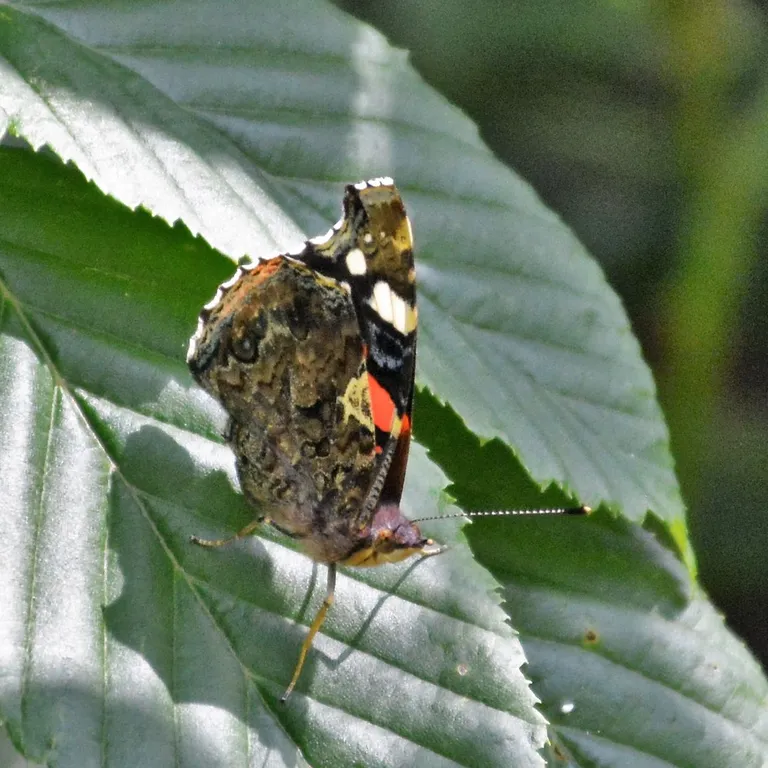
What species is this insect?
Vanessa atalanta
